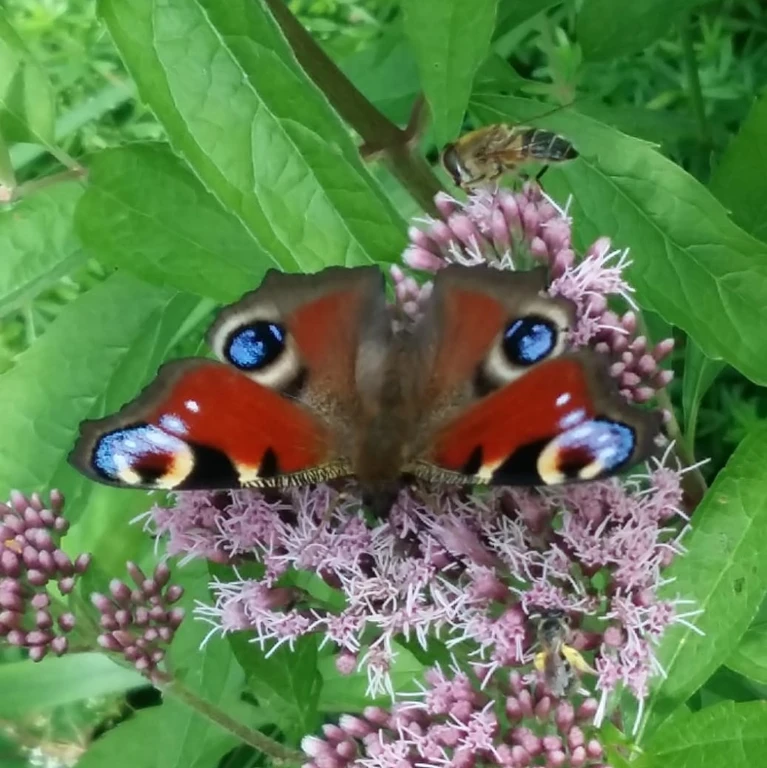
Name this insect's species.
Aglais io
